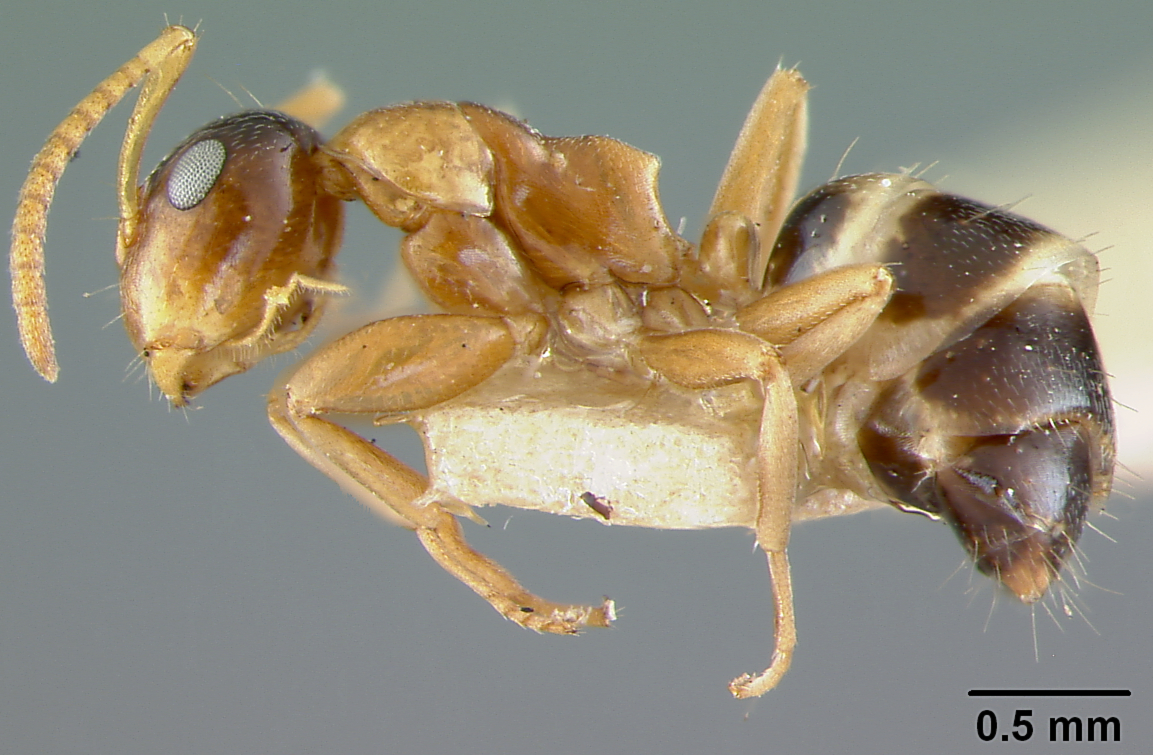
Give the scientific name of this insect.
Camponotus loa
